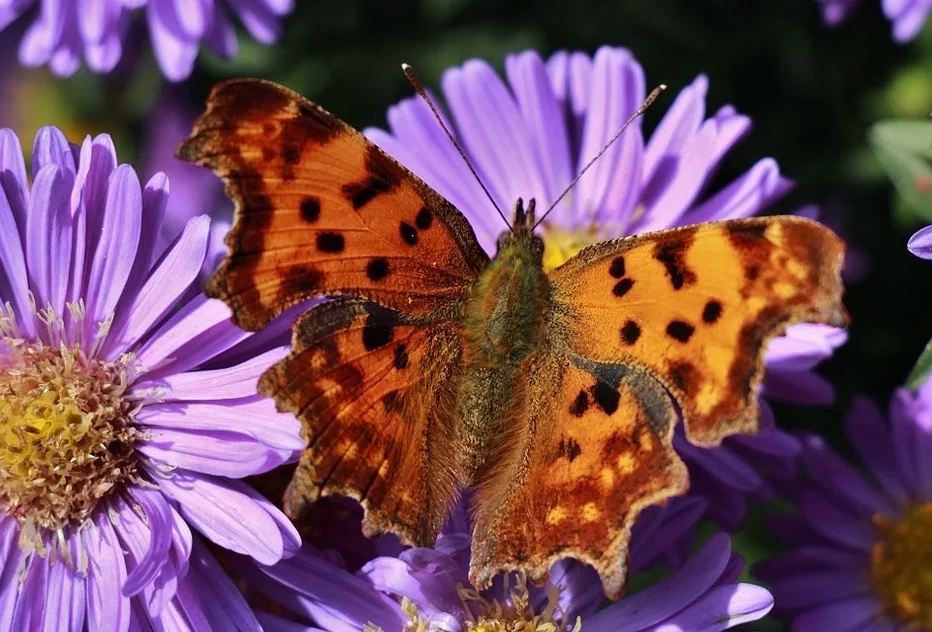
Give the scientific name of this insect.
Polygonia c-album
